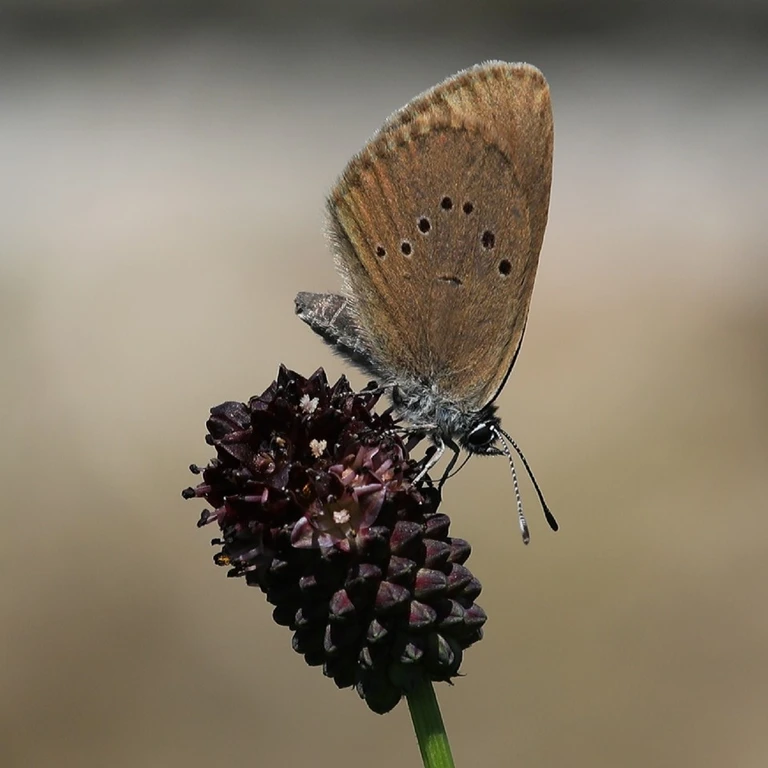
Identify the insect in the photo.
Phengaris nausithous (also Maculinea nausithous)
